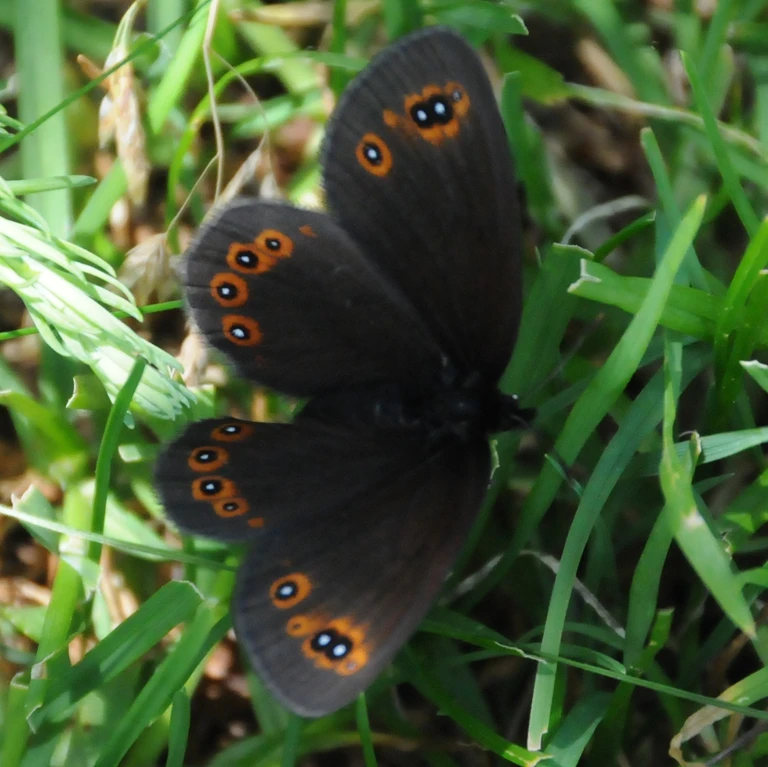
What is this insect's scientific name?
Erebia medusa
